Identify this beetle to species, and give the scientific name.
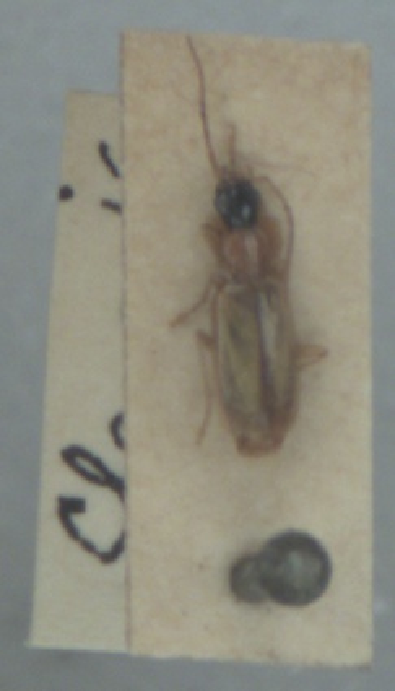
Demetrias atricapillus
